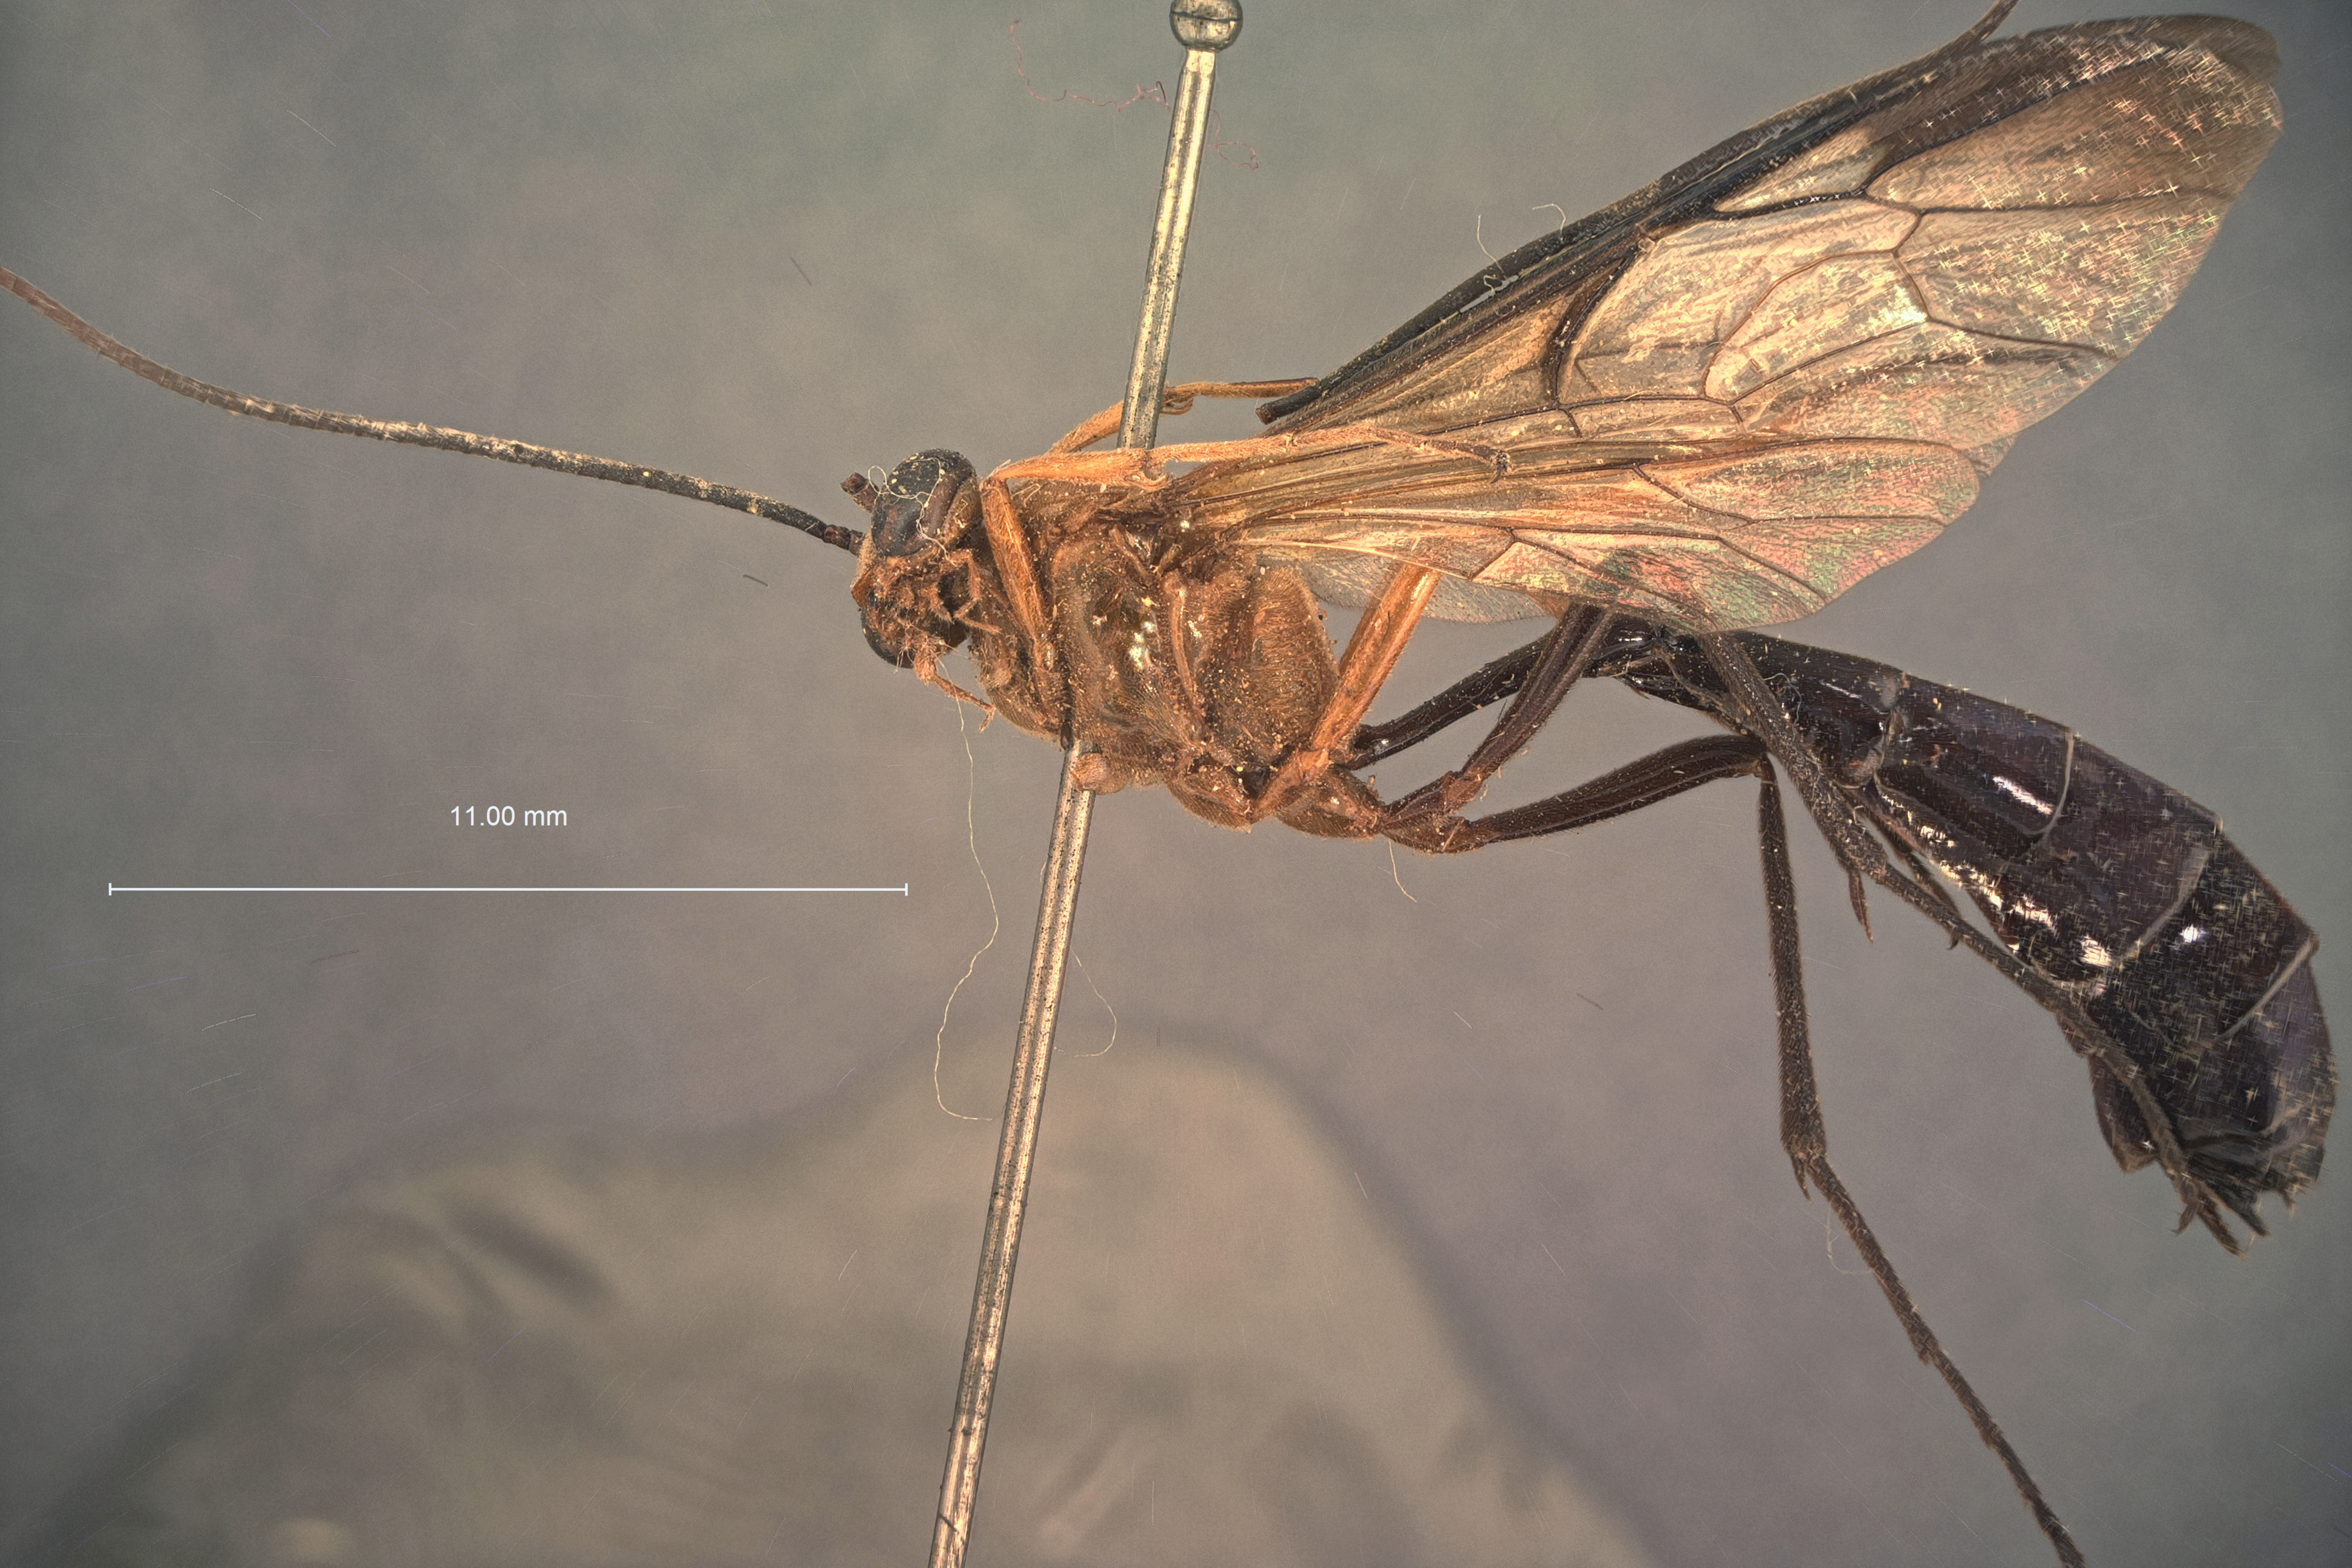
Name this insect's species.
Athyreodon thoracicus
